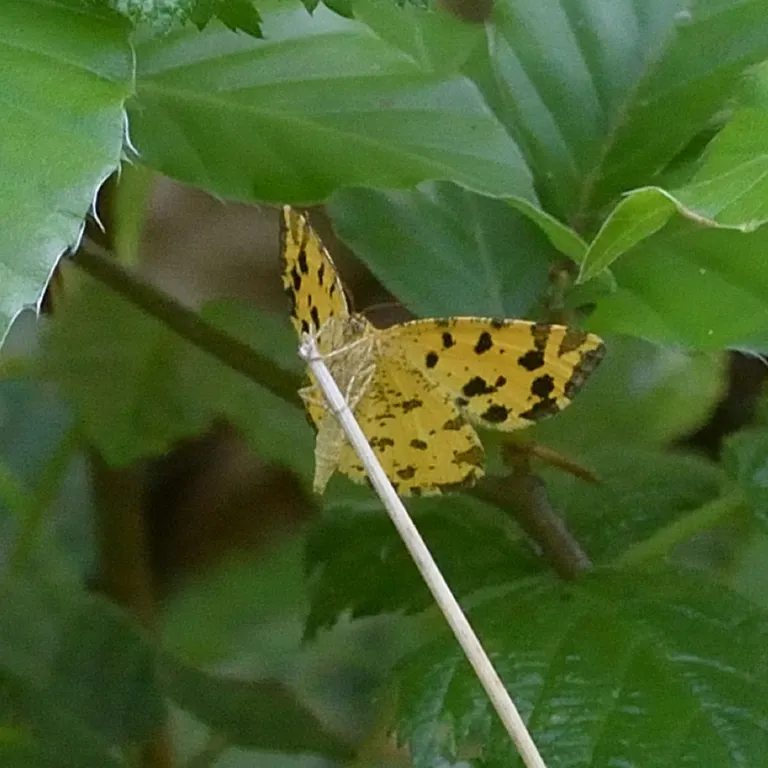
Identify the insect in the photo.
Pseudopanthera macularia
